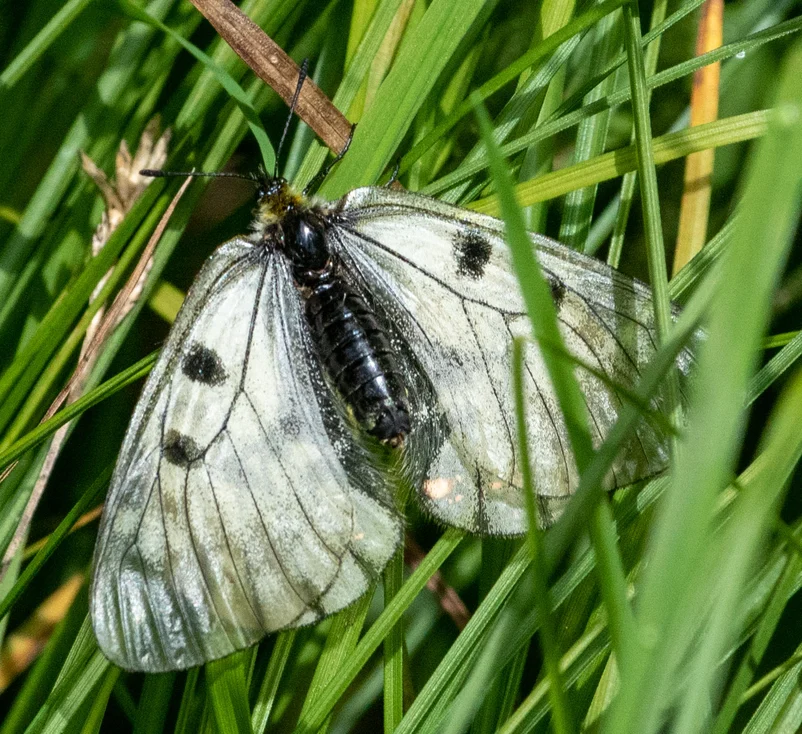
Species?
Parnassius mnemosyne
